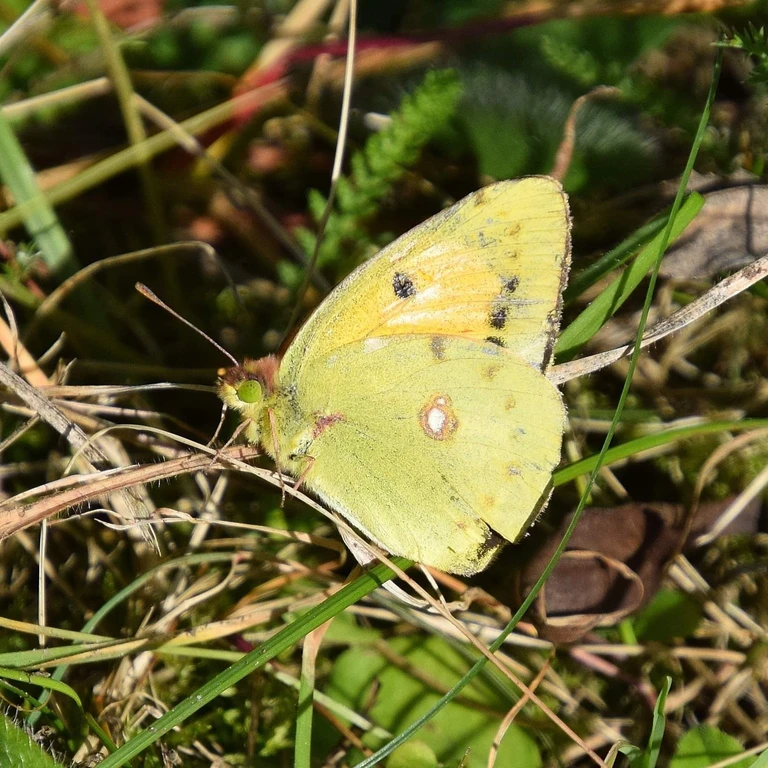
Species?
Colias croceus
